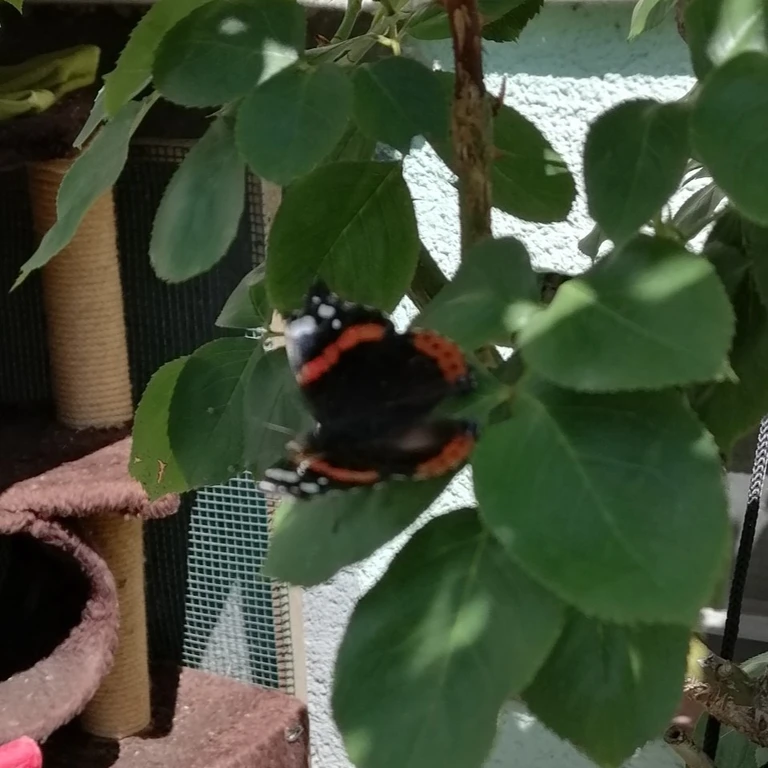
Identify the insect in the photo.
Vanessa atalanta
